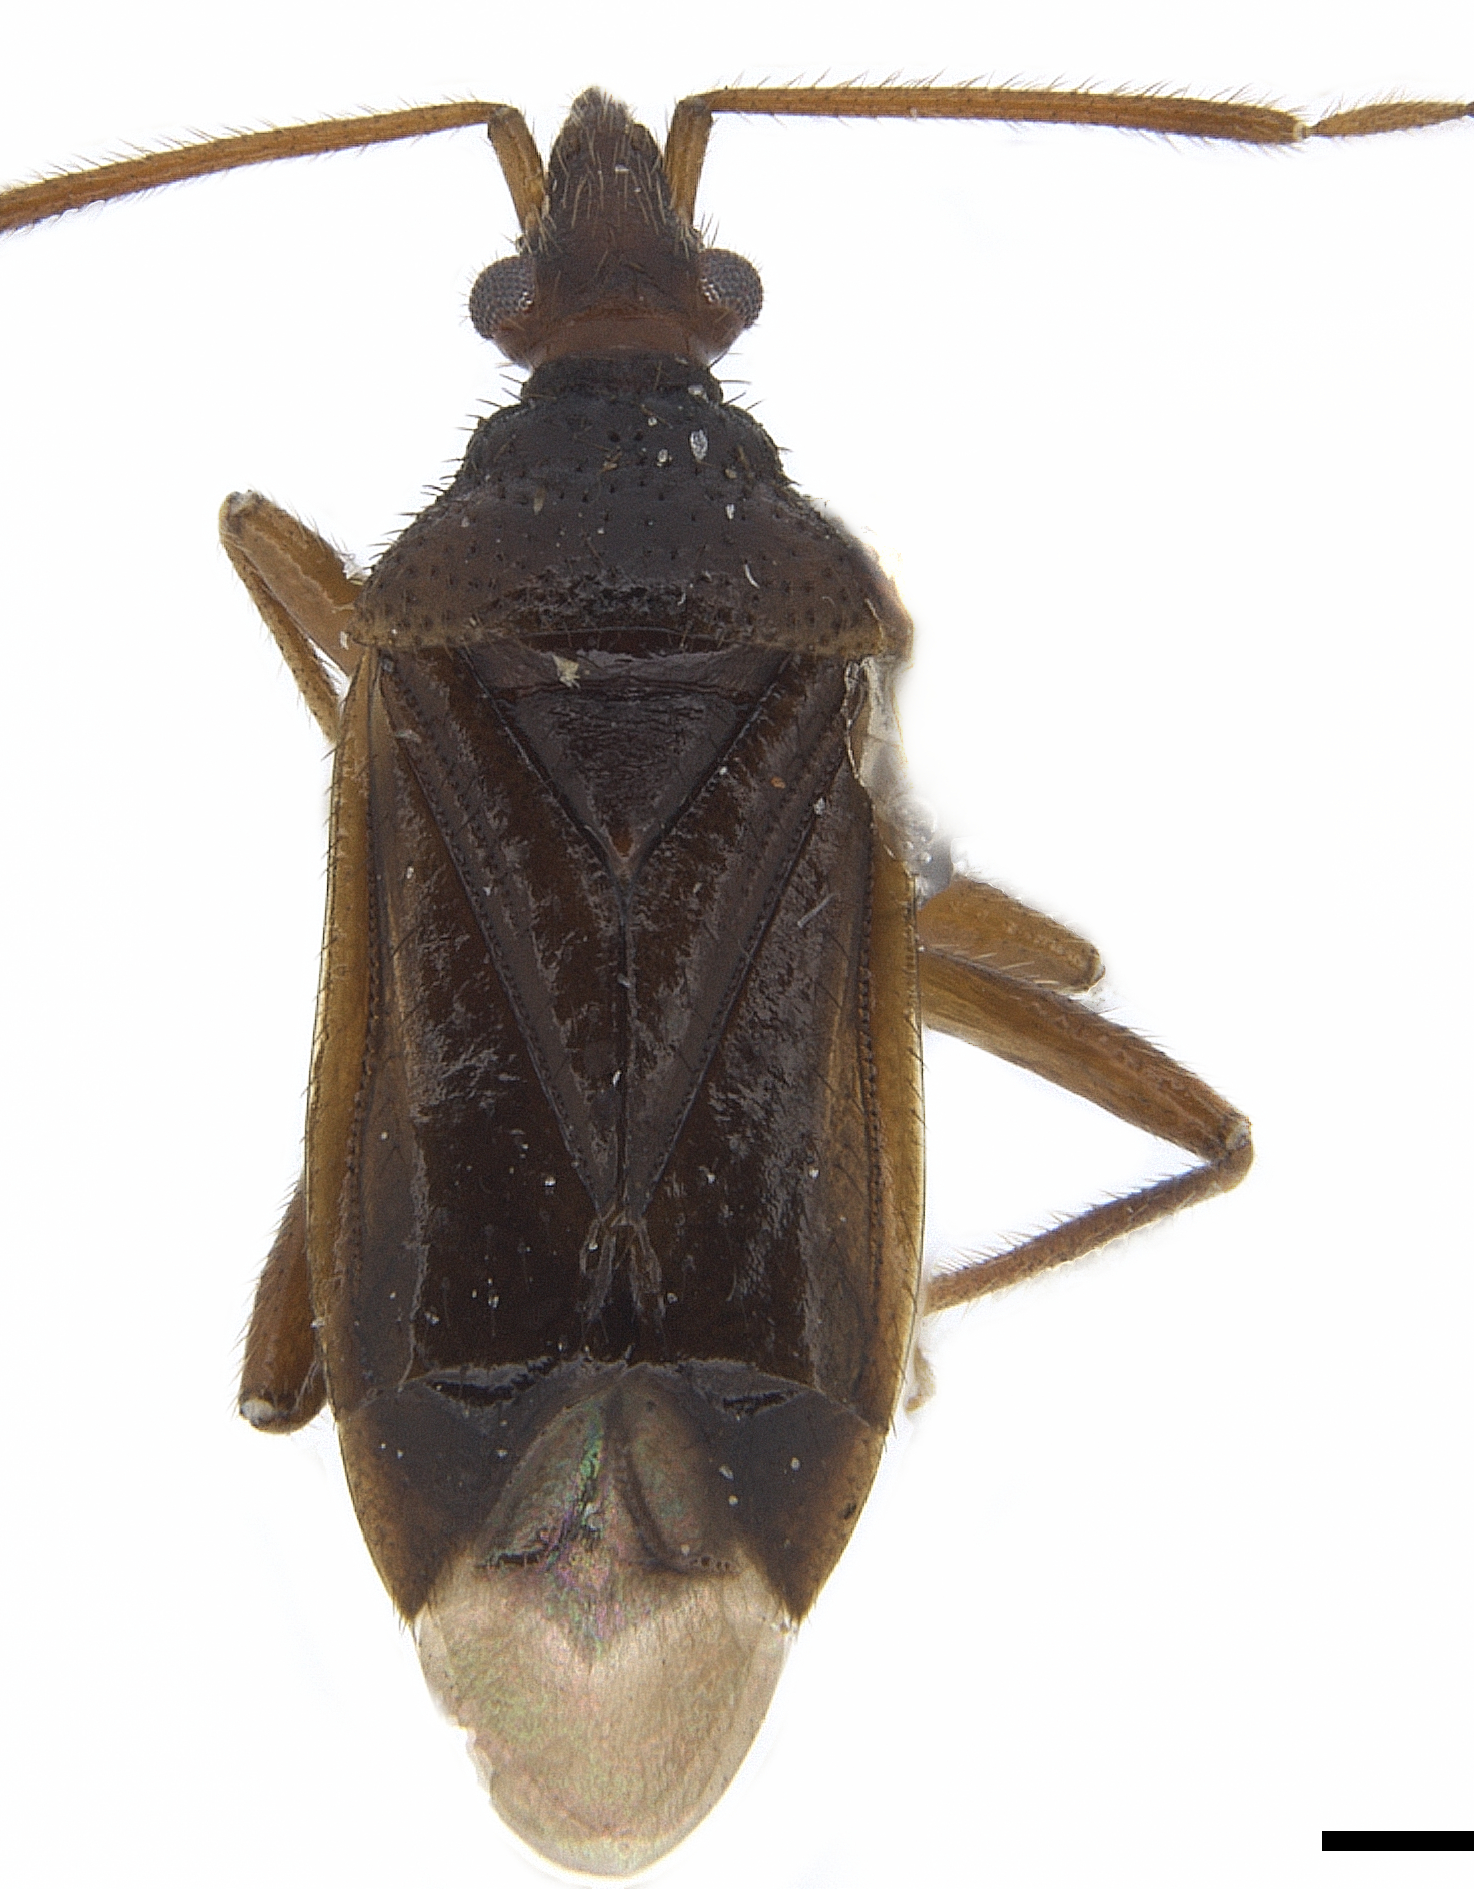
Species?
Conocephalocoris nasicus
